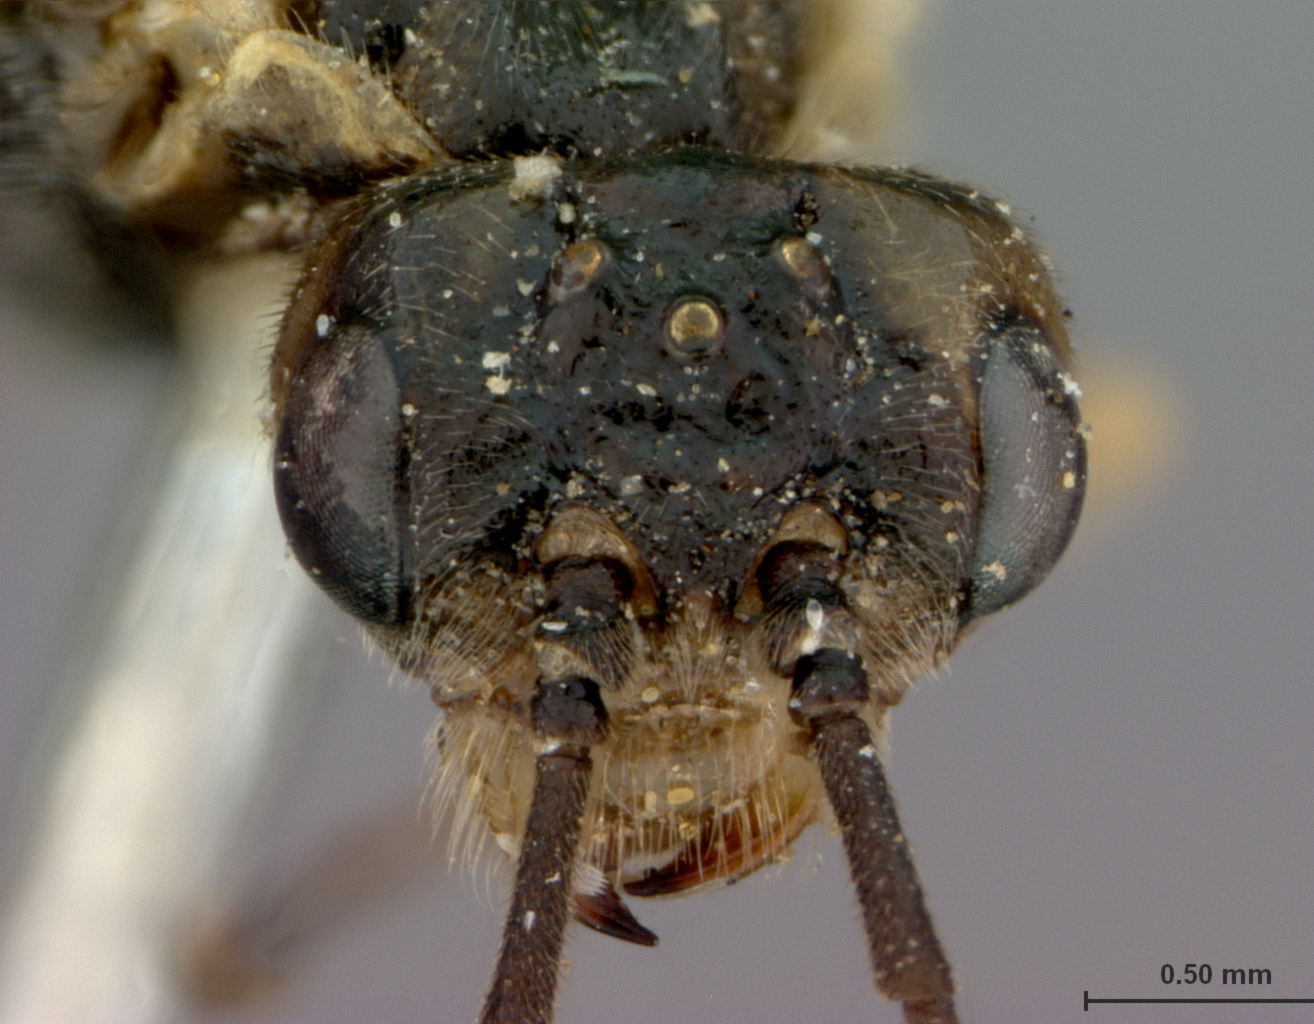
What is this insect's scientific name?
Pachynematus coloradensis
